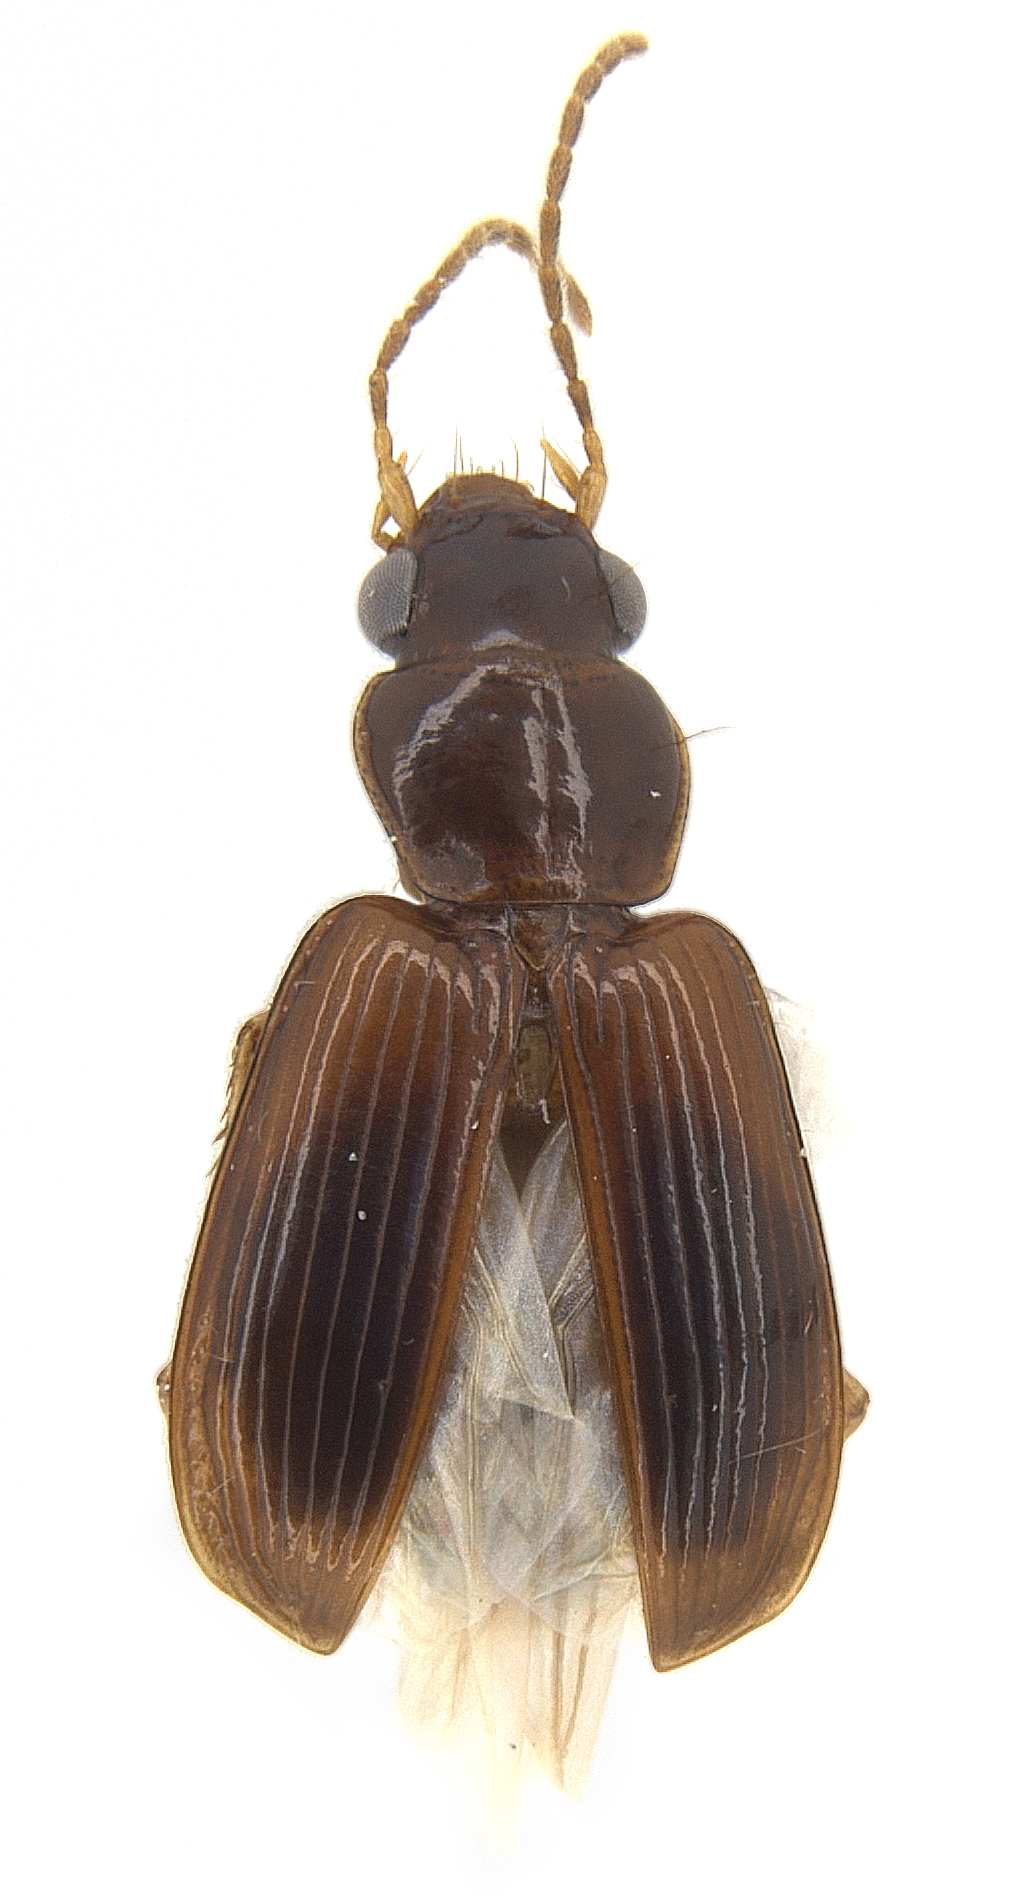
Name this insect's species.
Anthracus annamensis (also Ocupalus annamensis)
